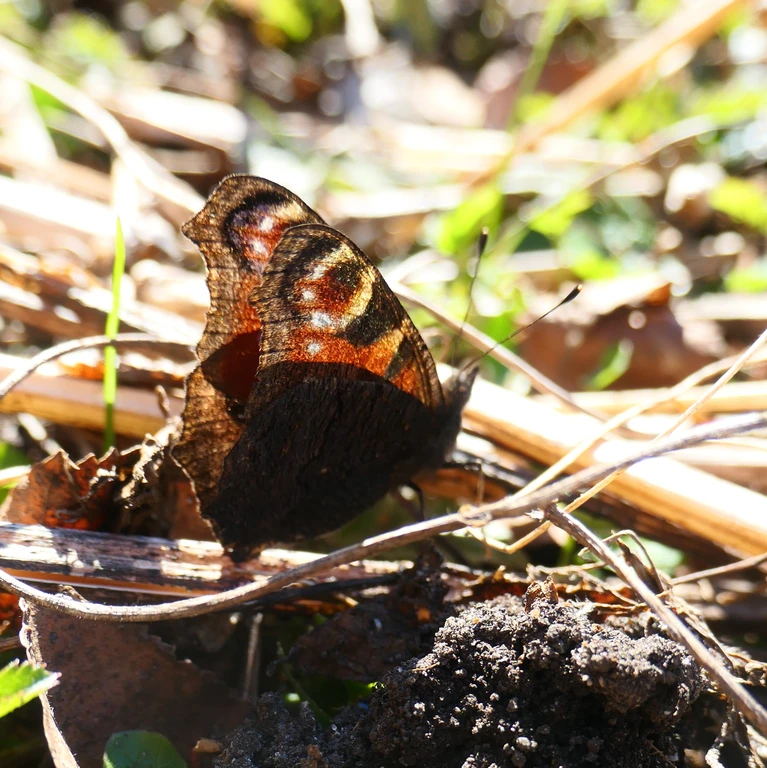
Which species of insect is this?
Aglais io
